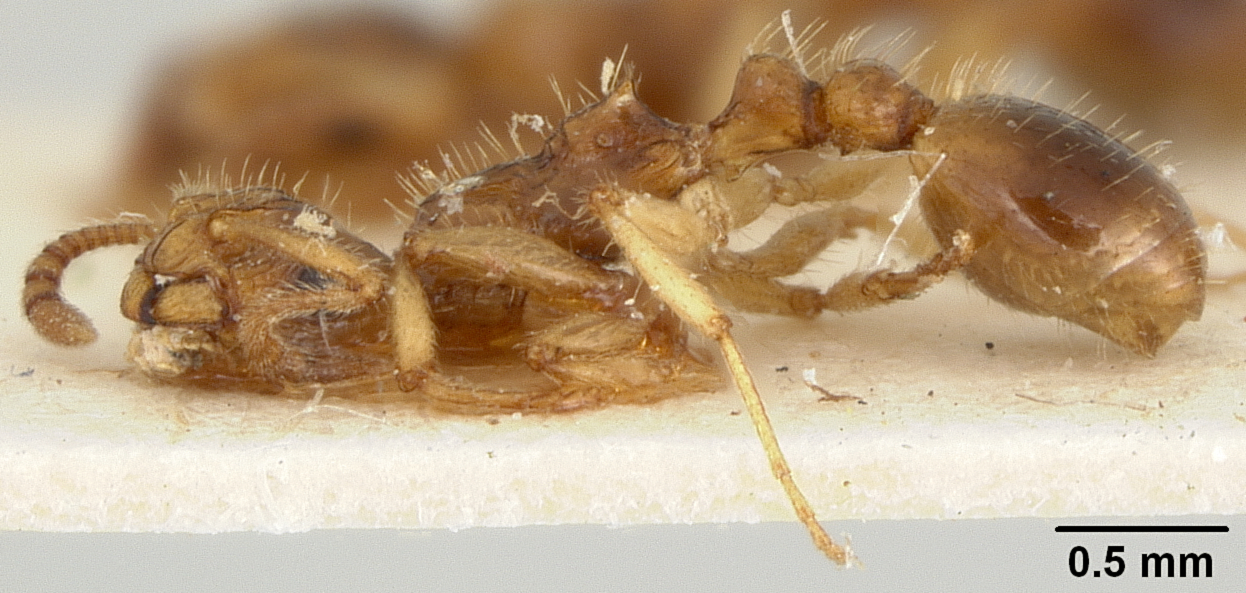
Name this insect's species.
Chalepoxenus gribodoi
